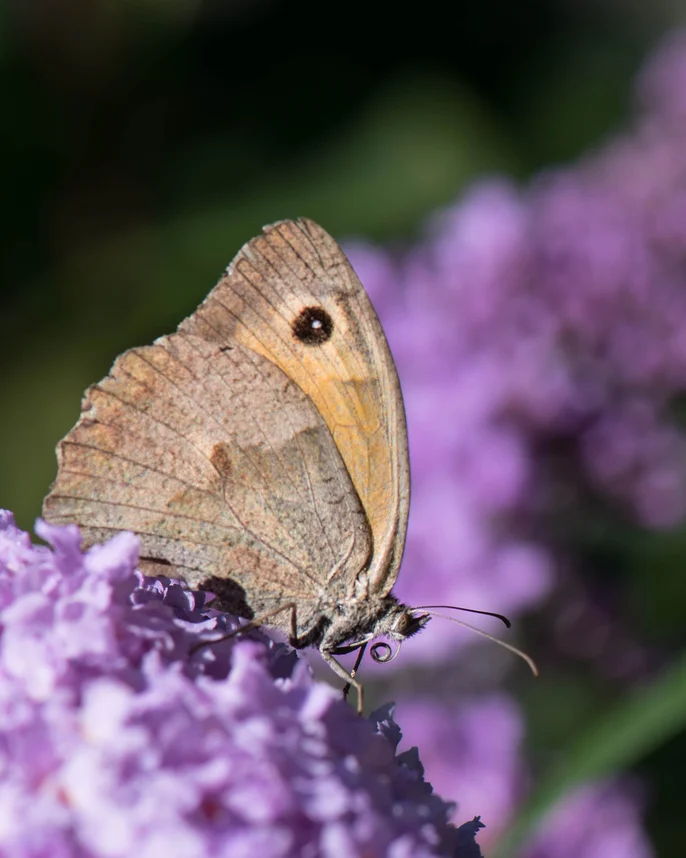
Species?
Maniola jurtina
